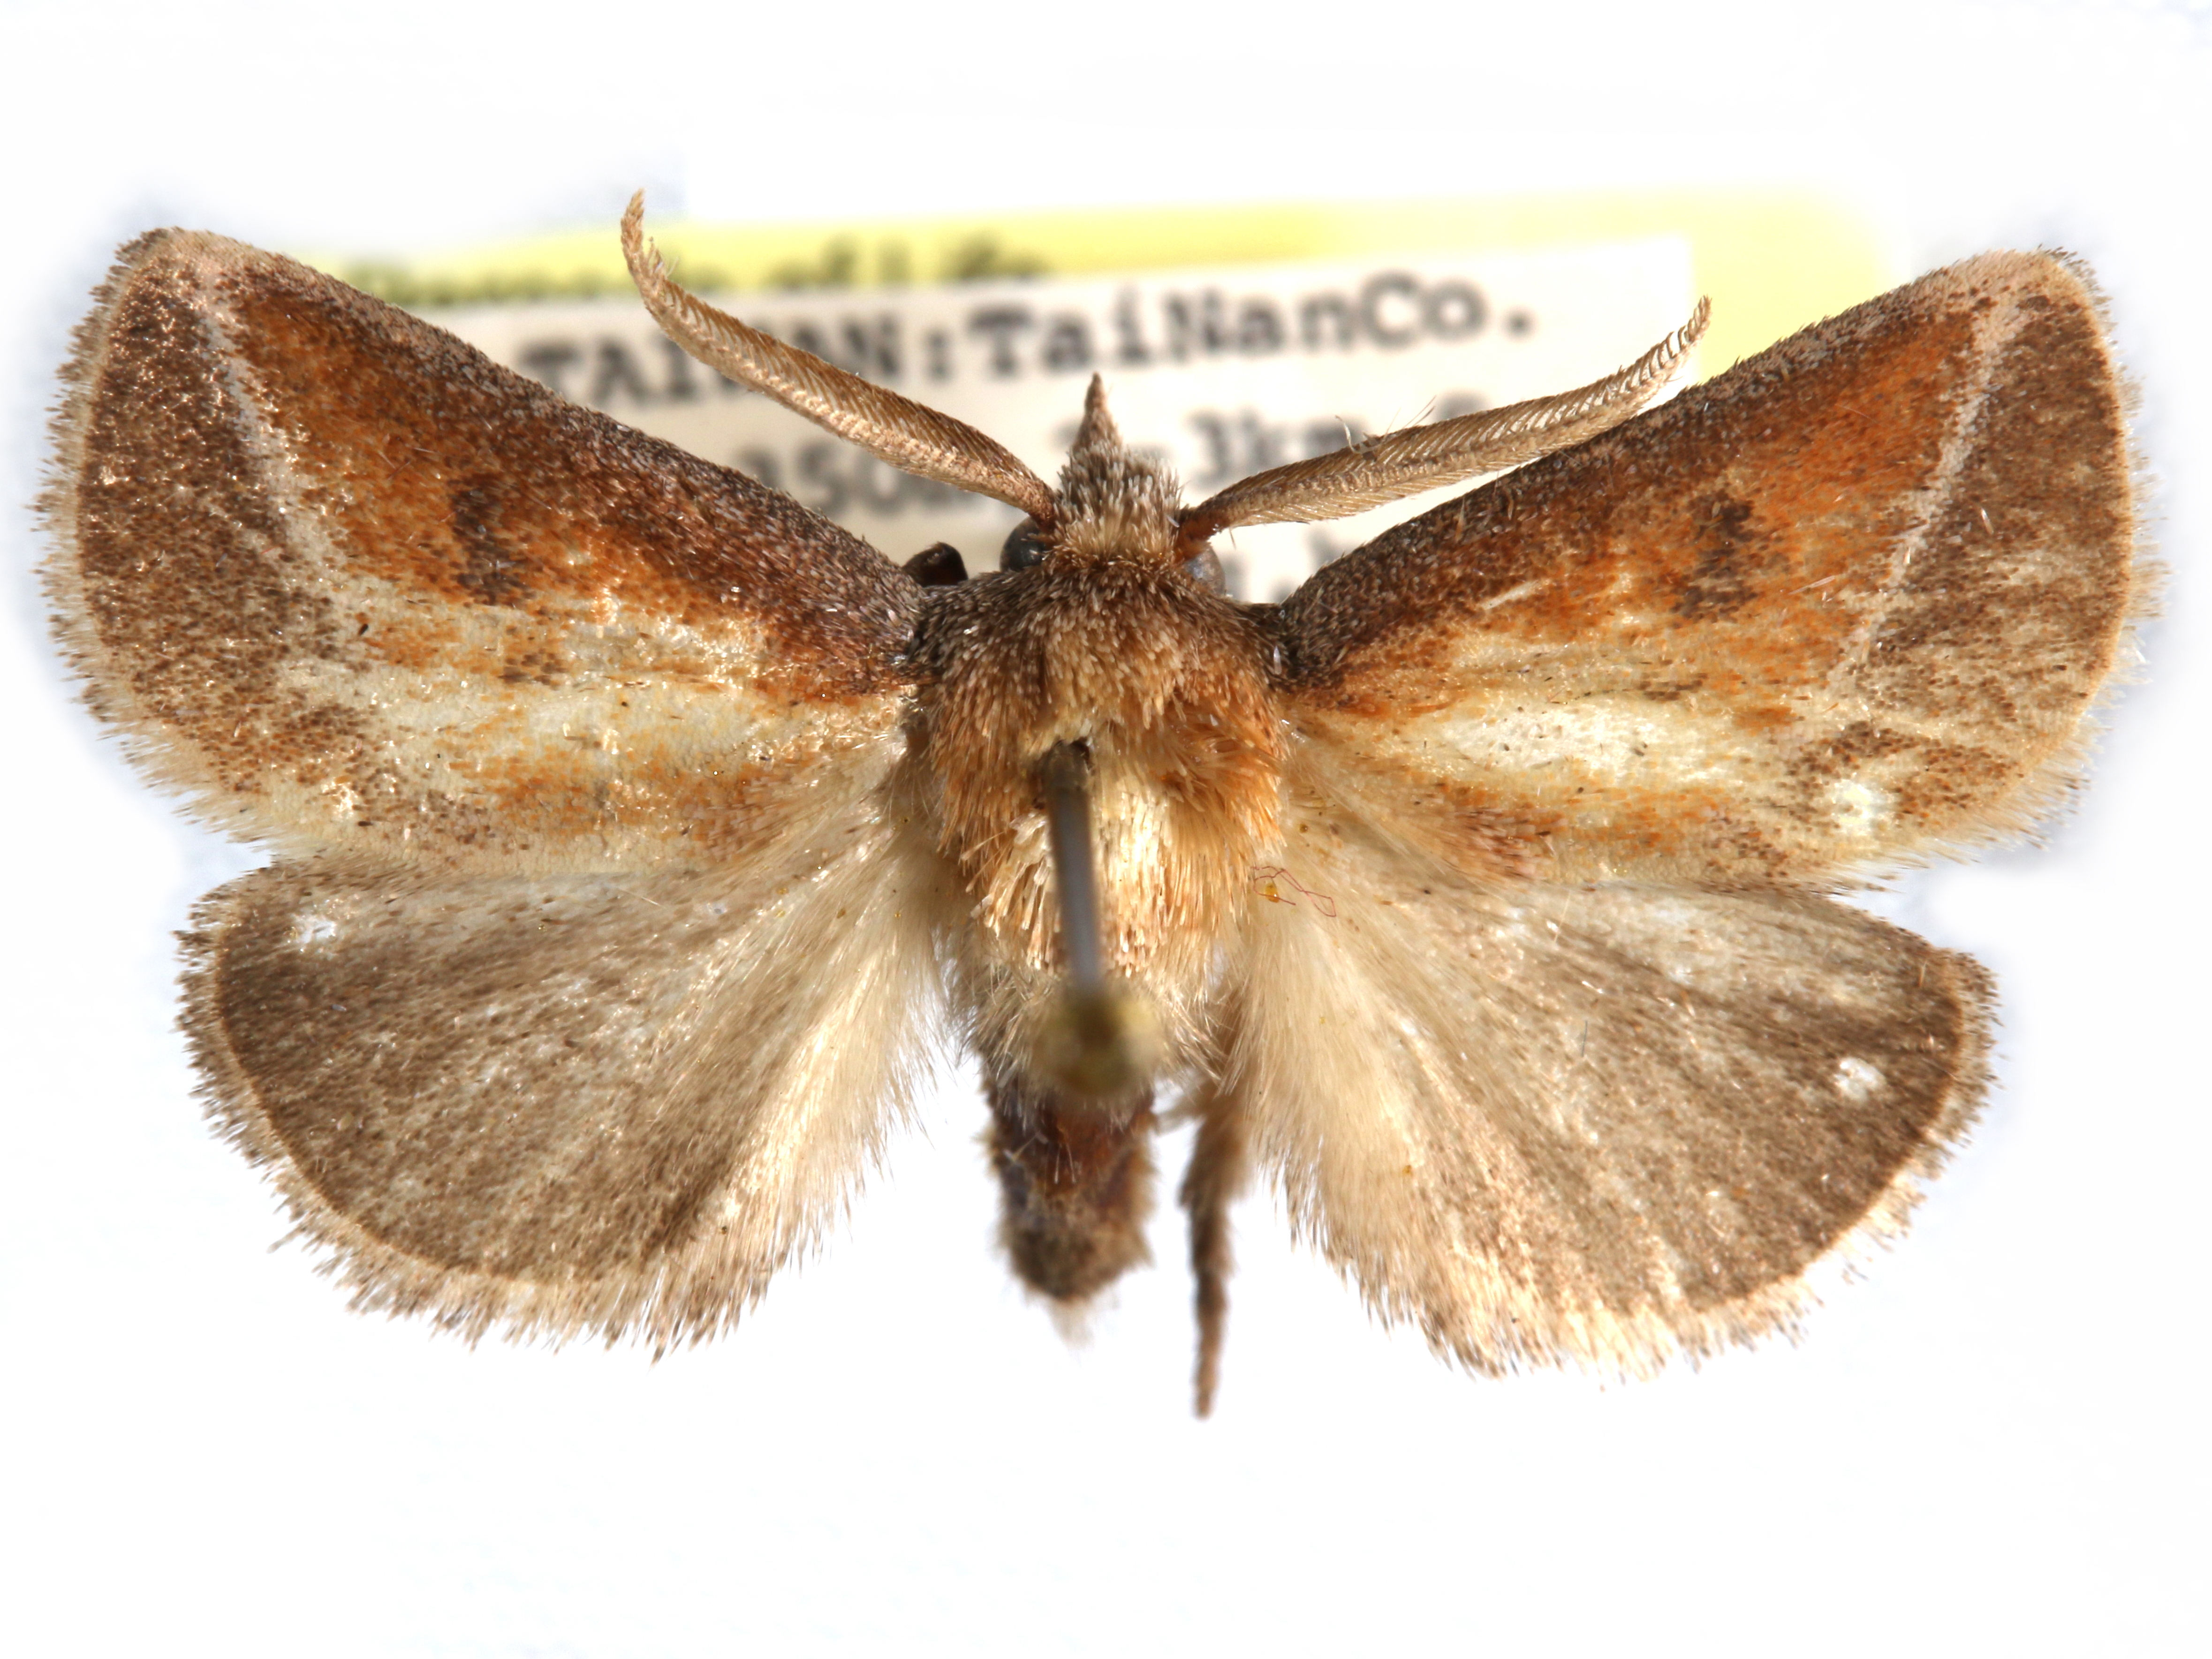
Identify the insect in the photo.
Darna pallivitta
